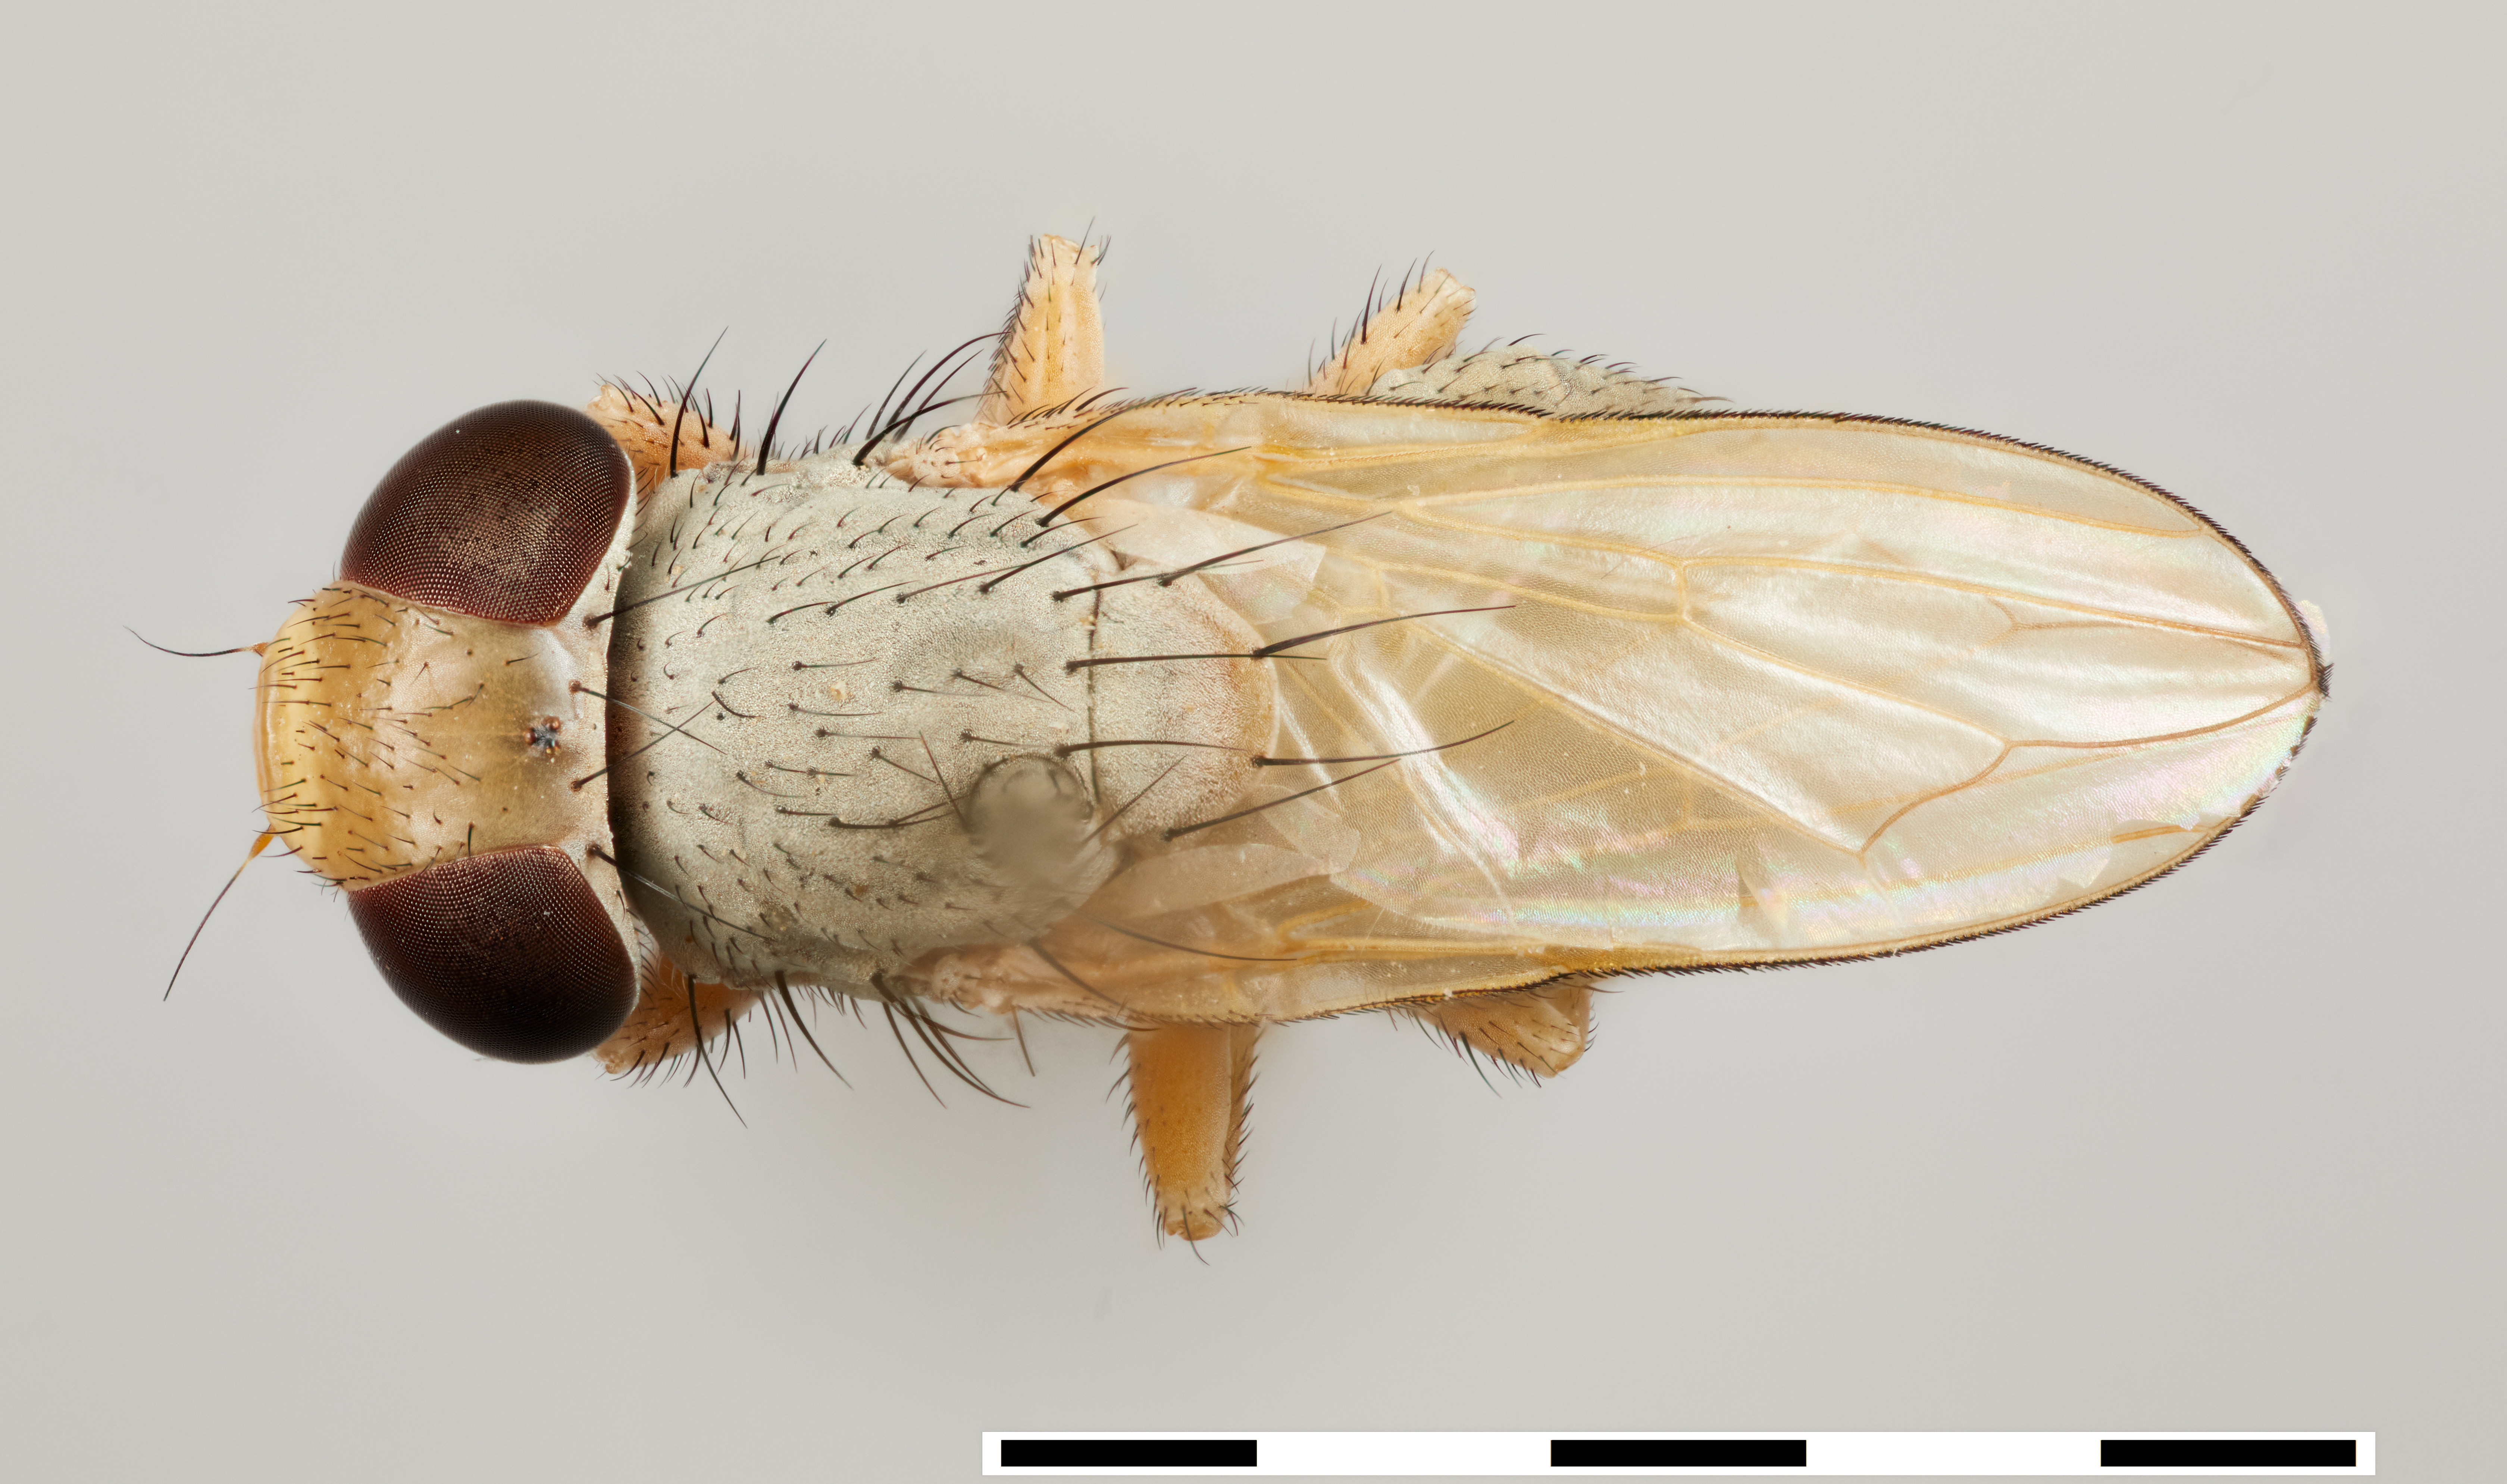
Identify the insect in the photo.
Namibotites argentata
